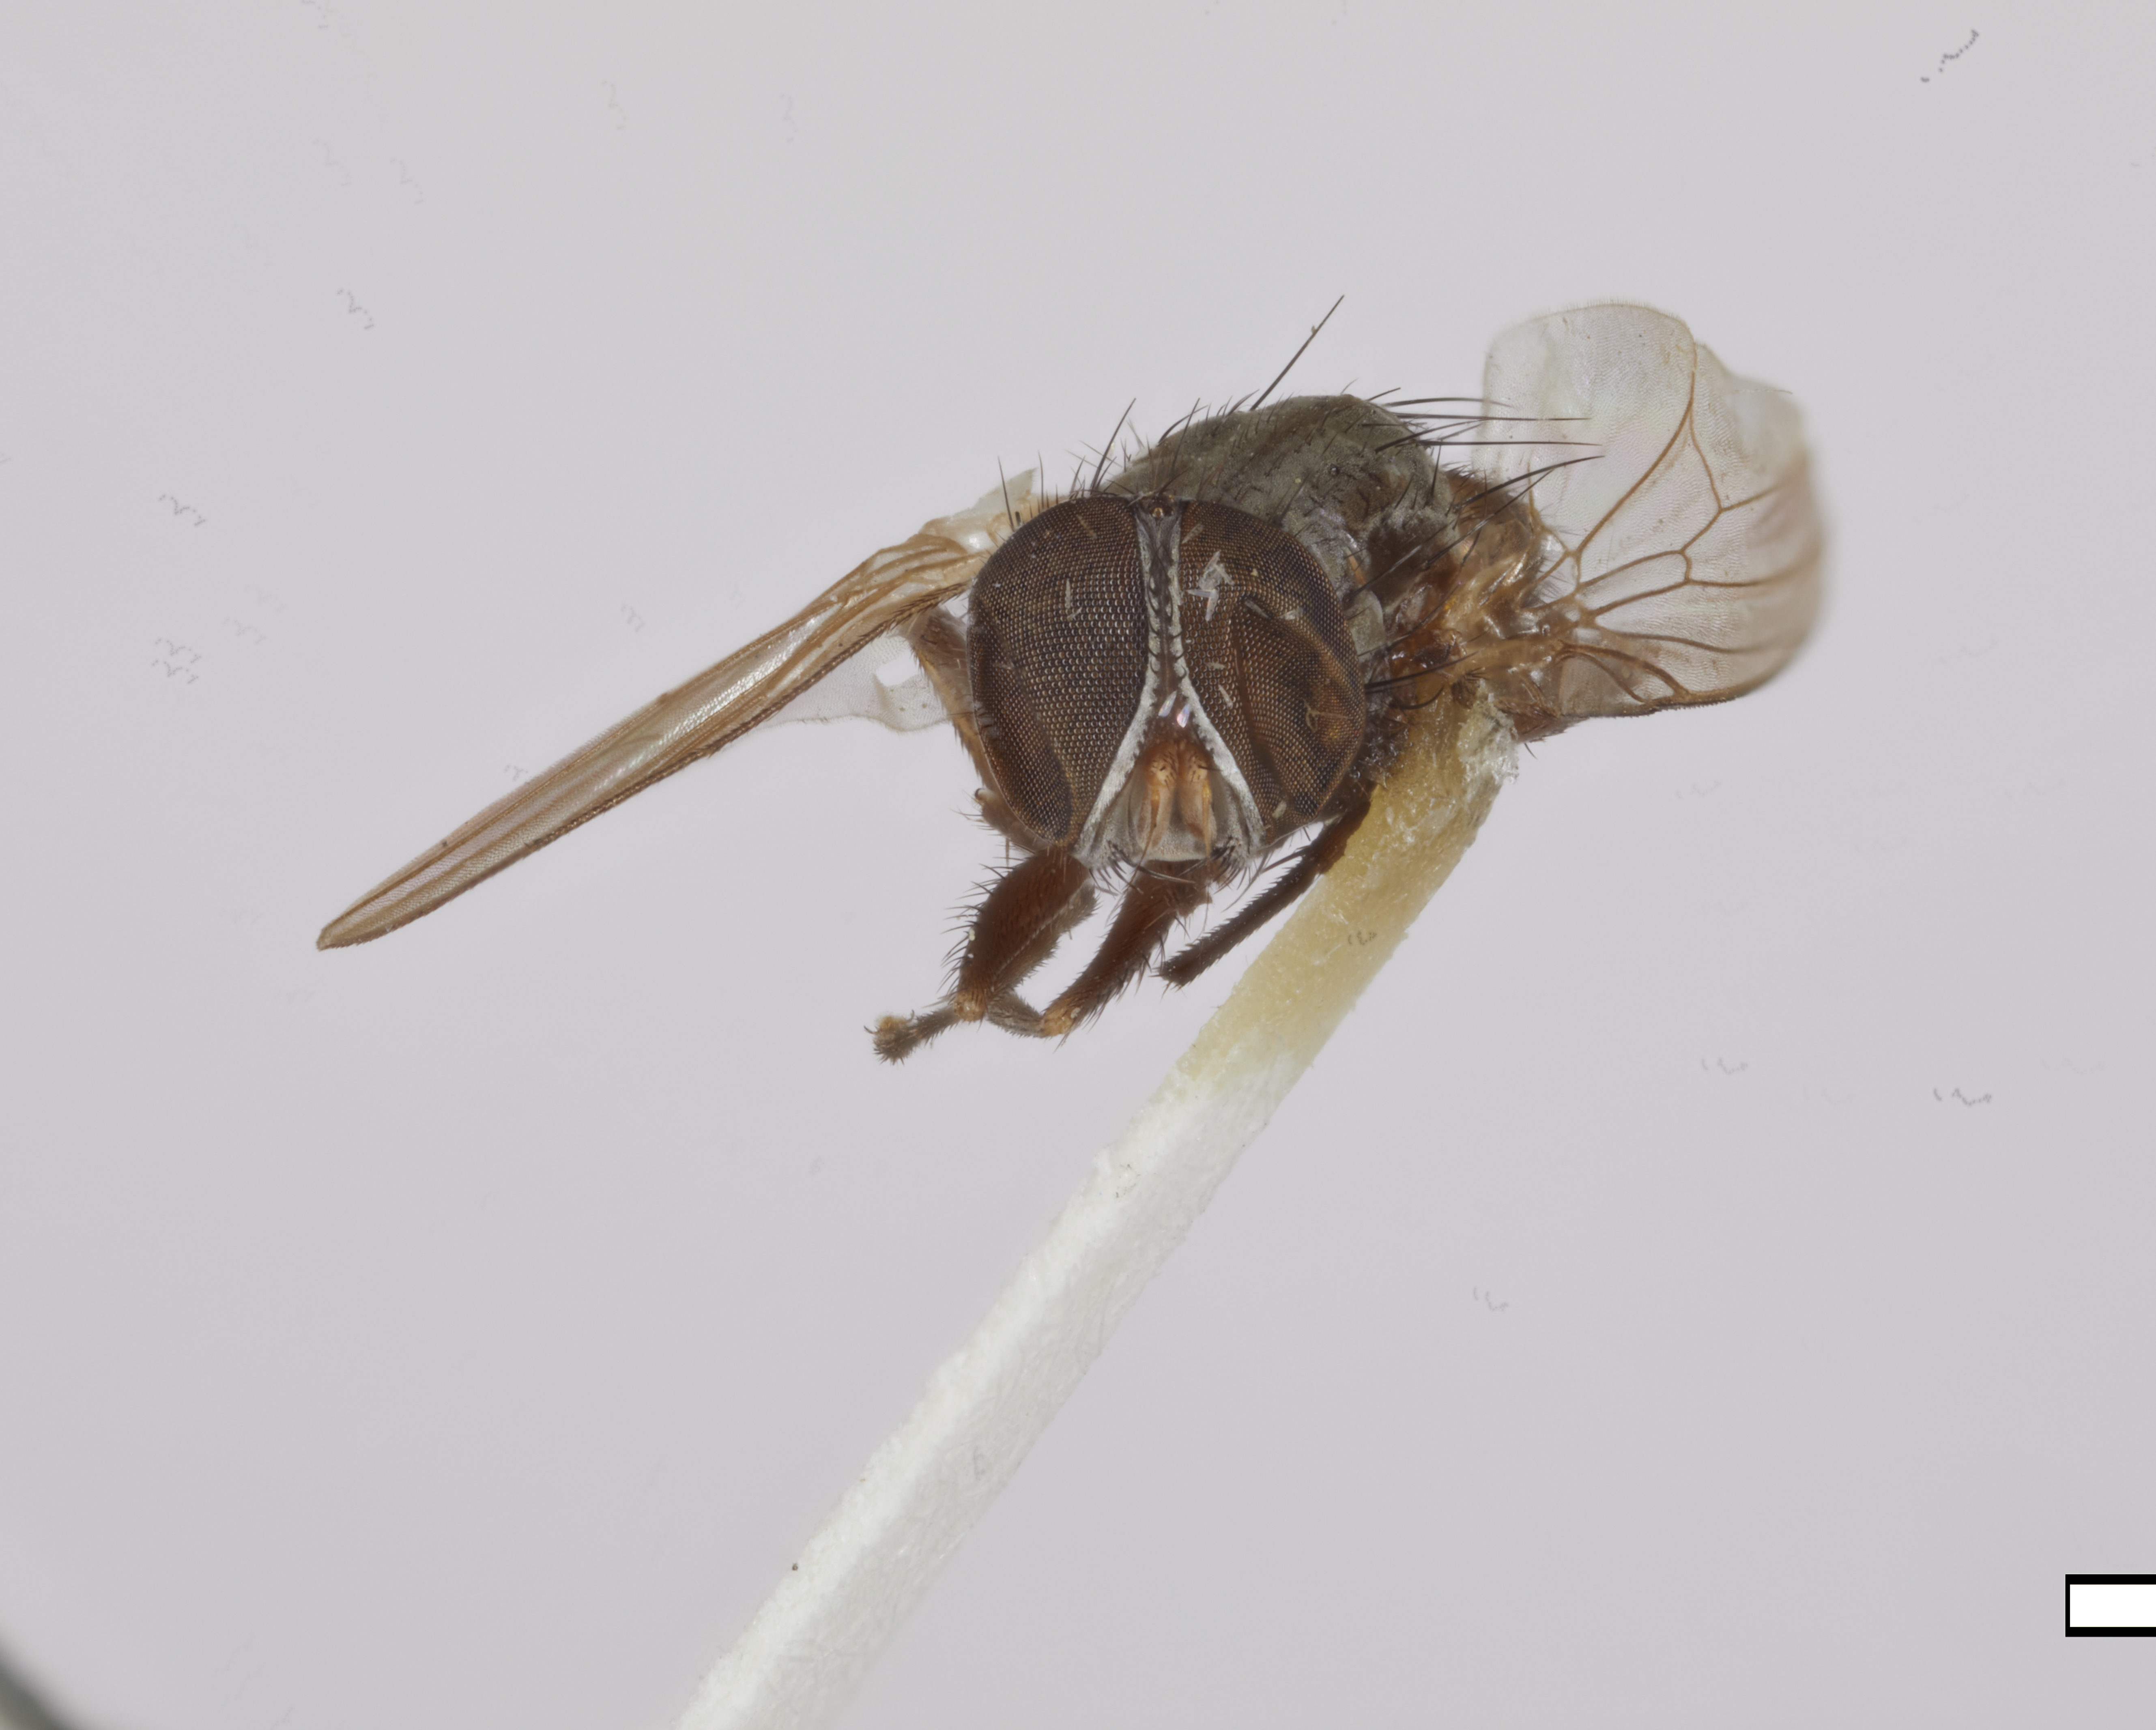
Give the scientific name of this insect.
Fannia vittata
